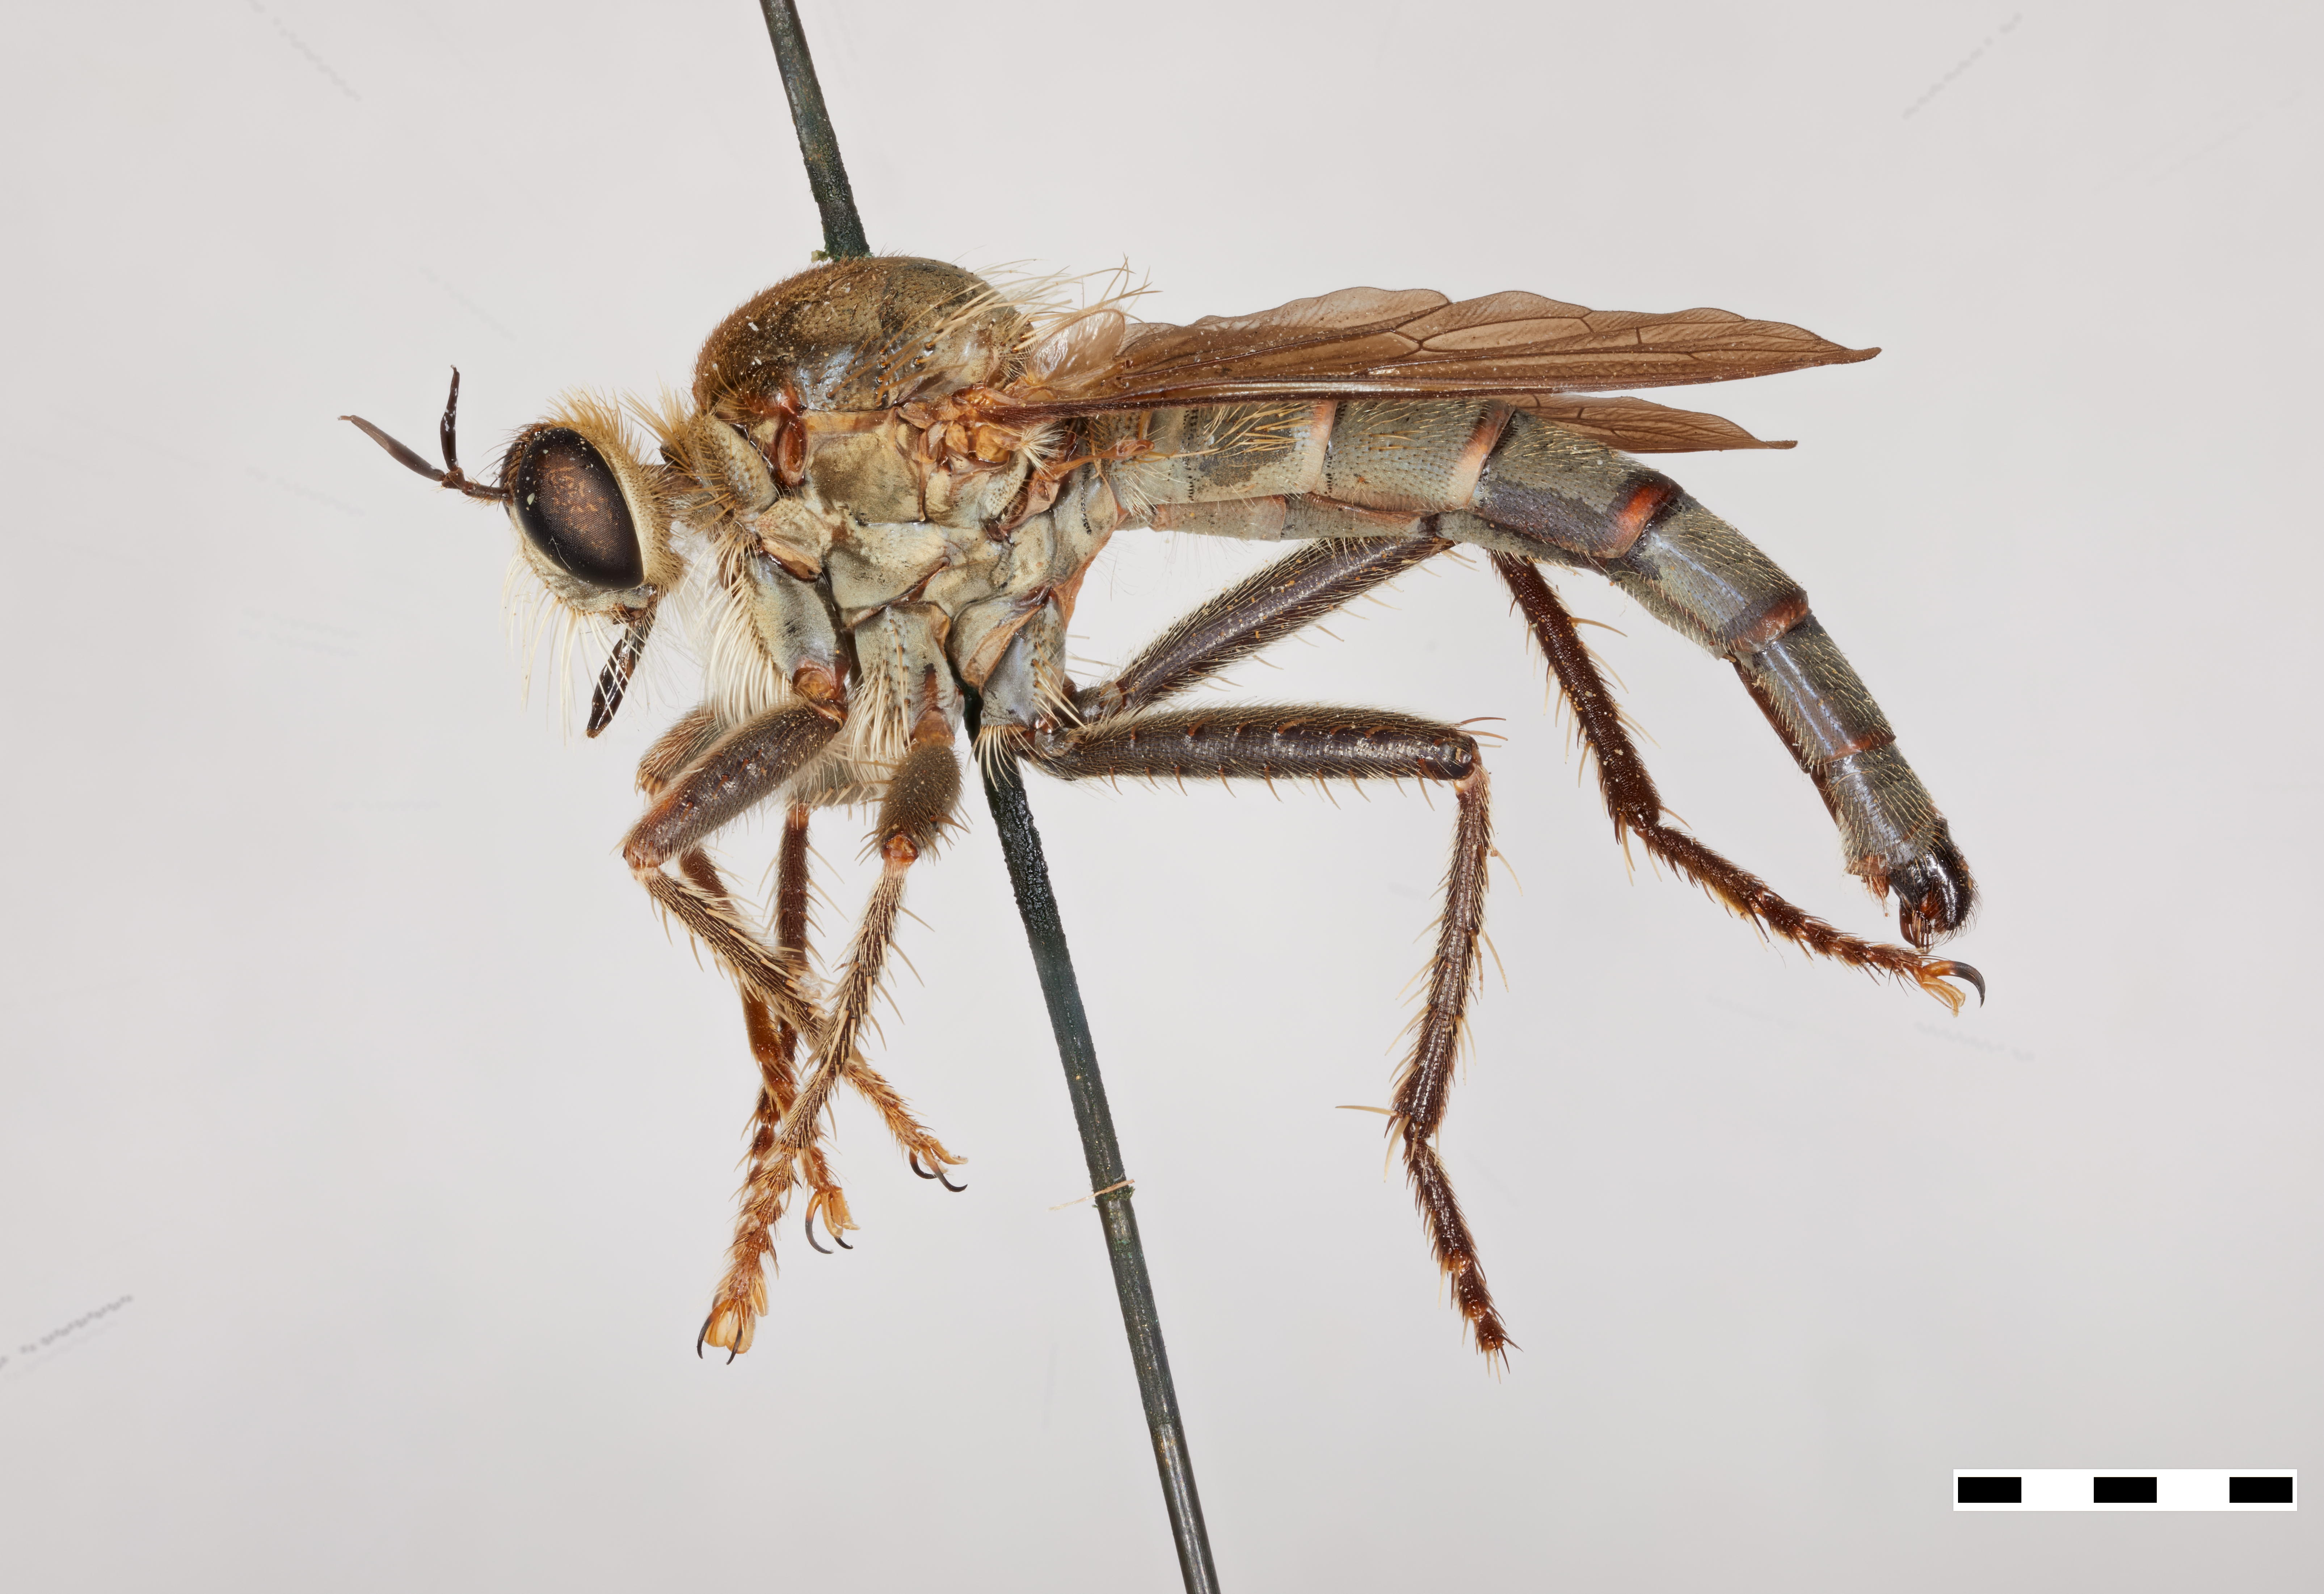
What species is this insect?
Stenopogon tenebrosus
